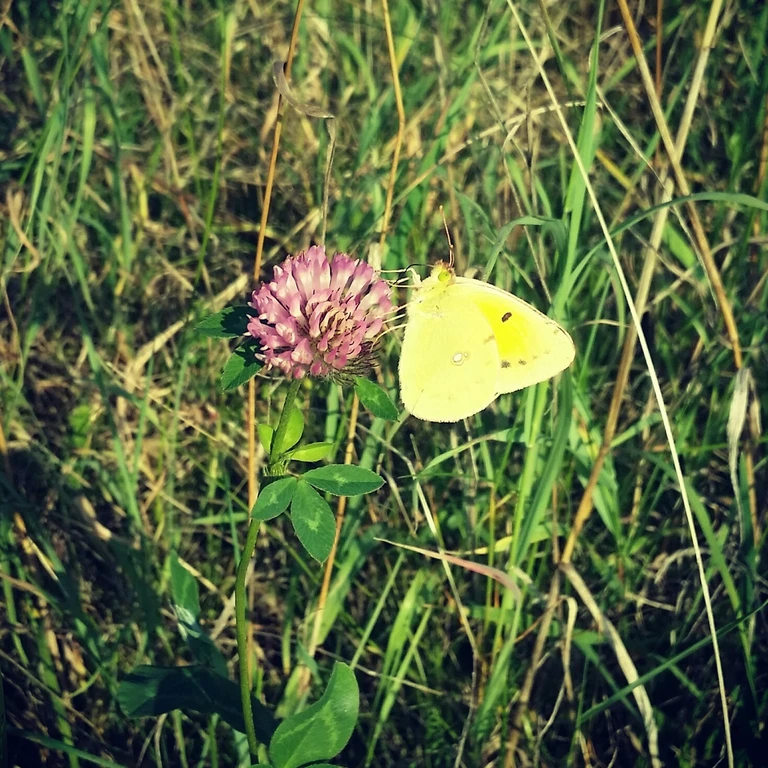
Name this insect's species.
Colias croceus
